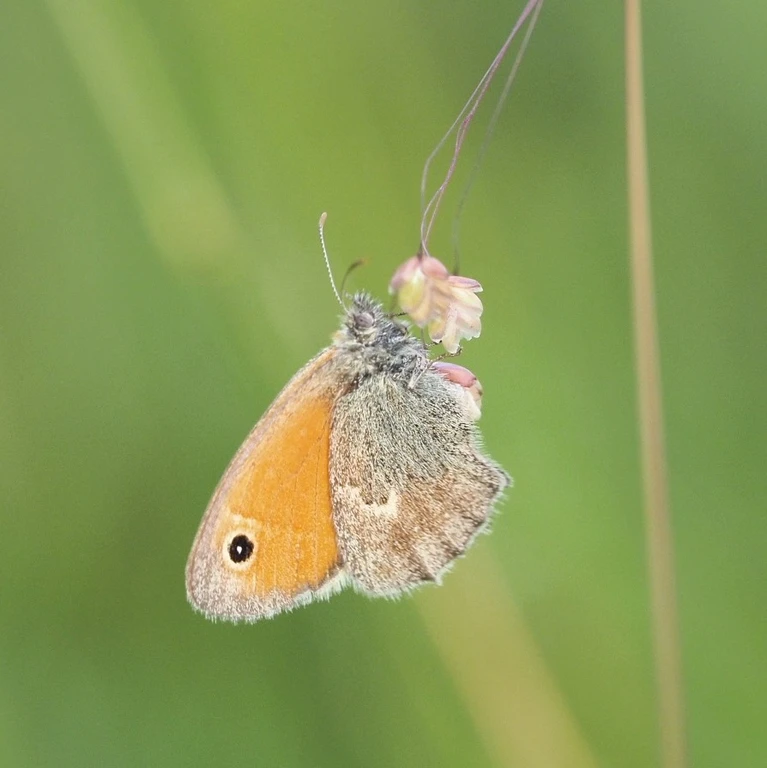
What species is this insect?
Coenonympha pamphilus
